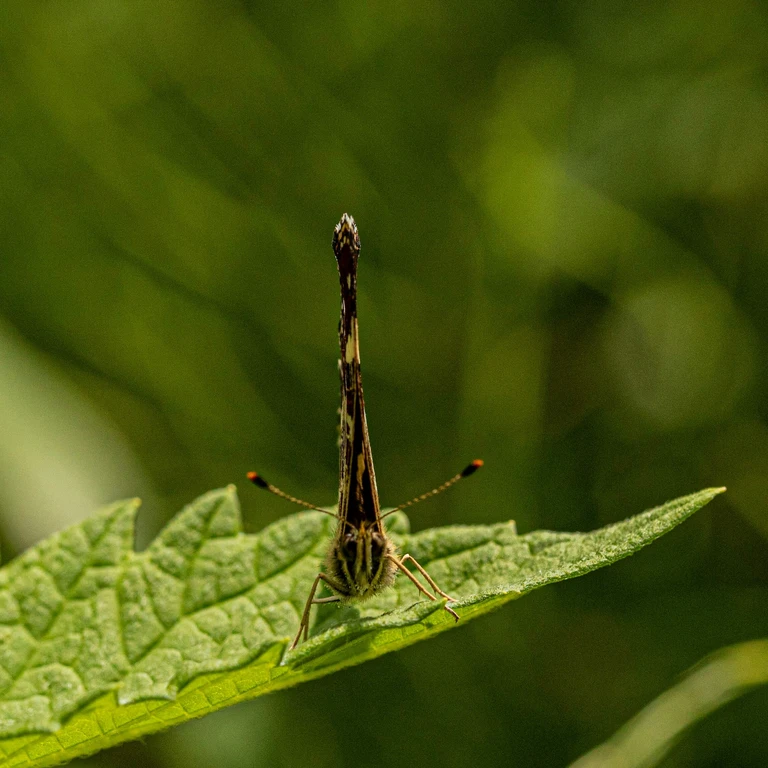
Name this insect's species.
Araschnia levana
